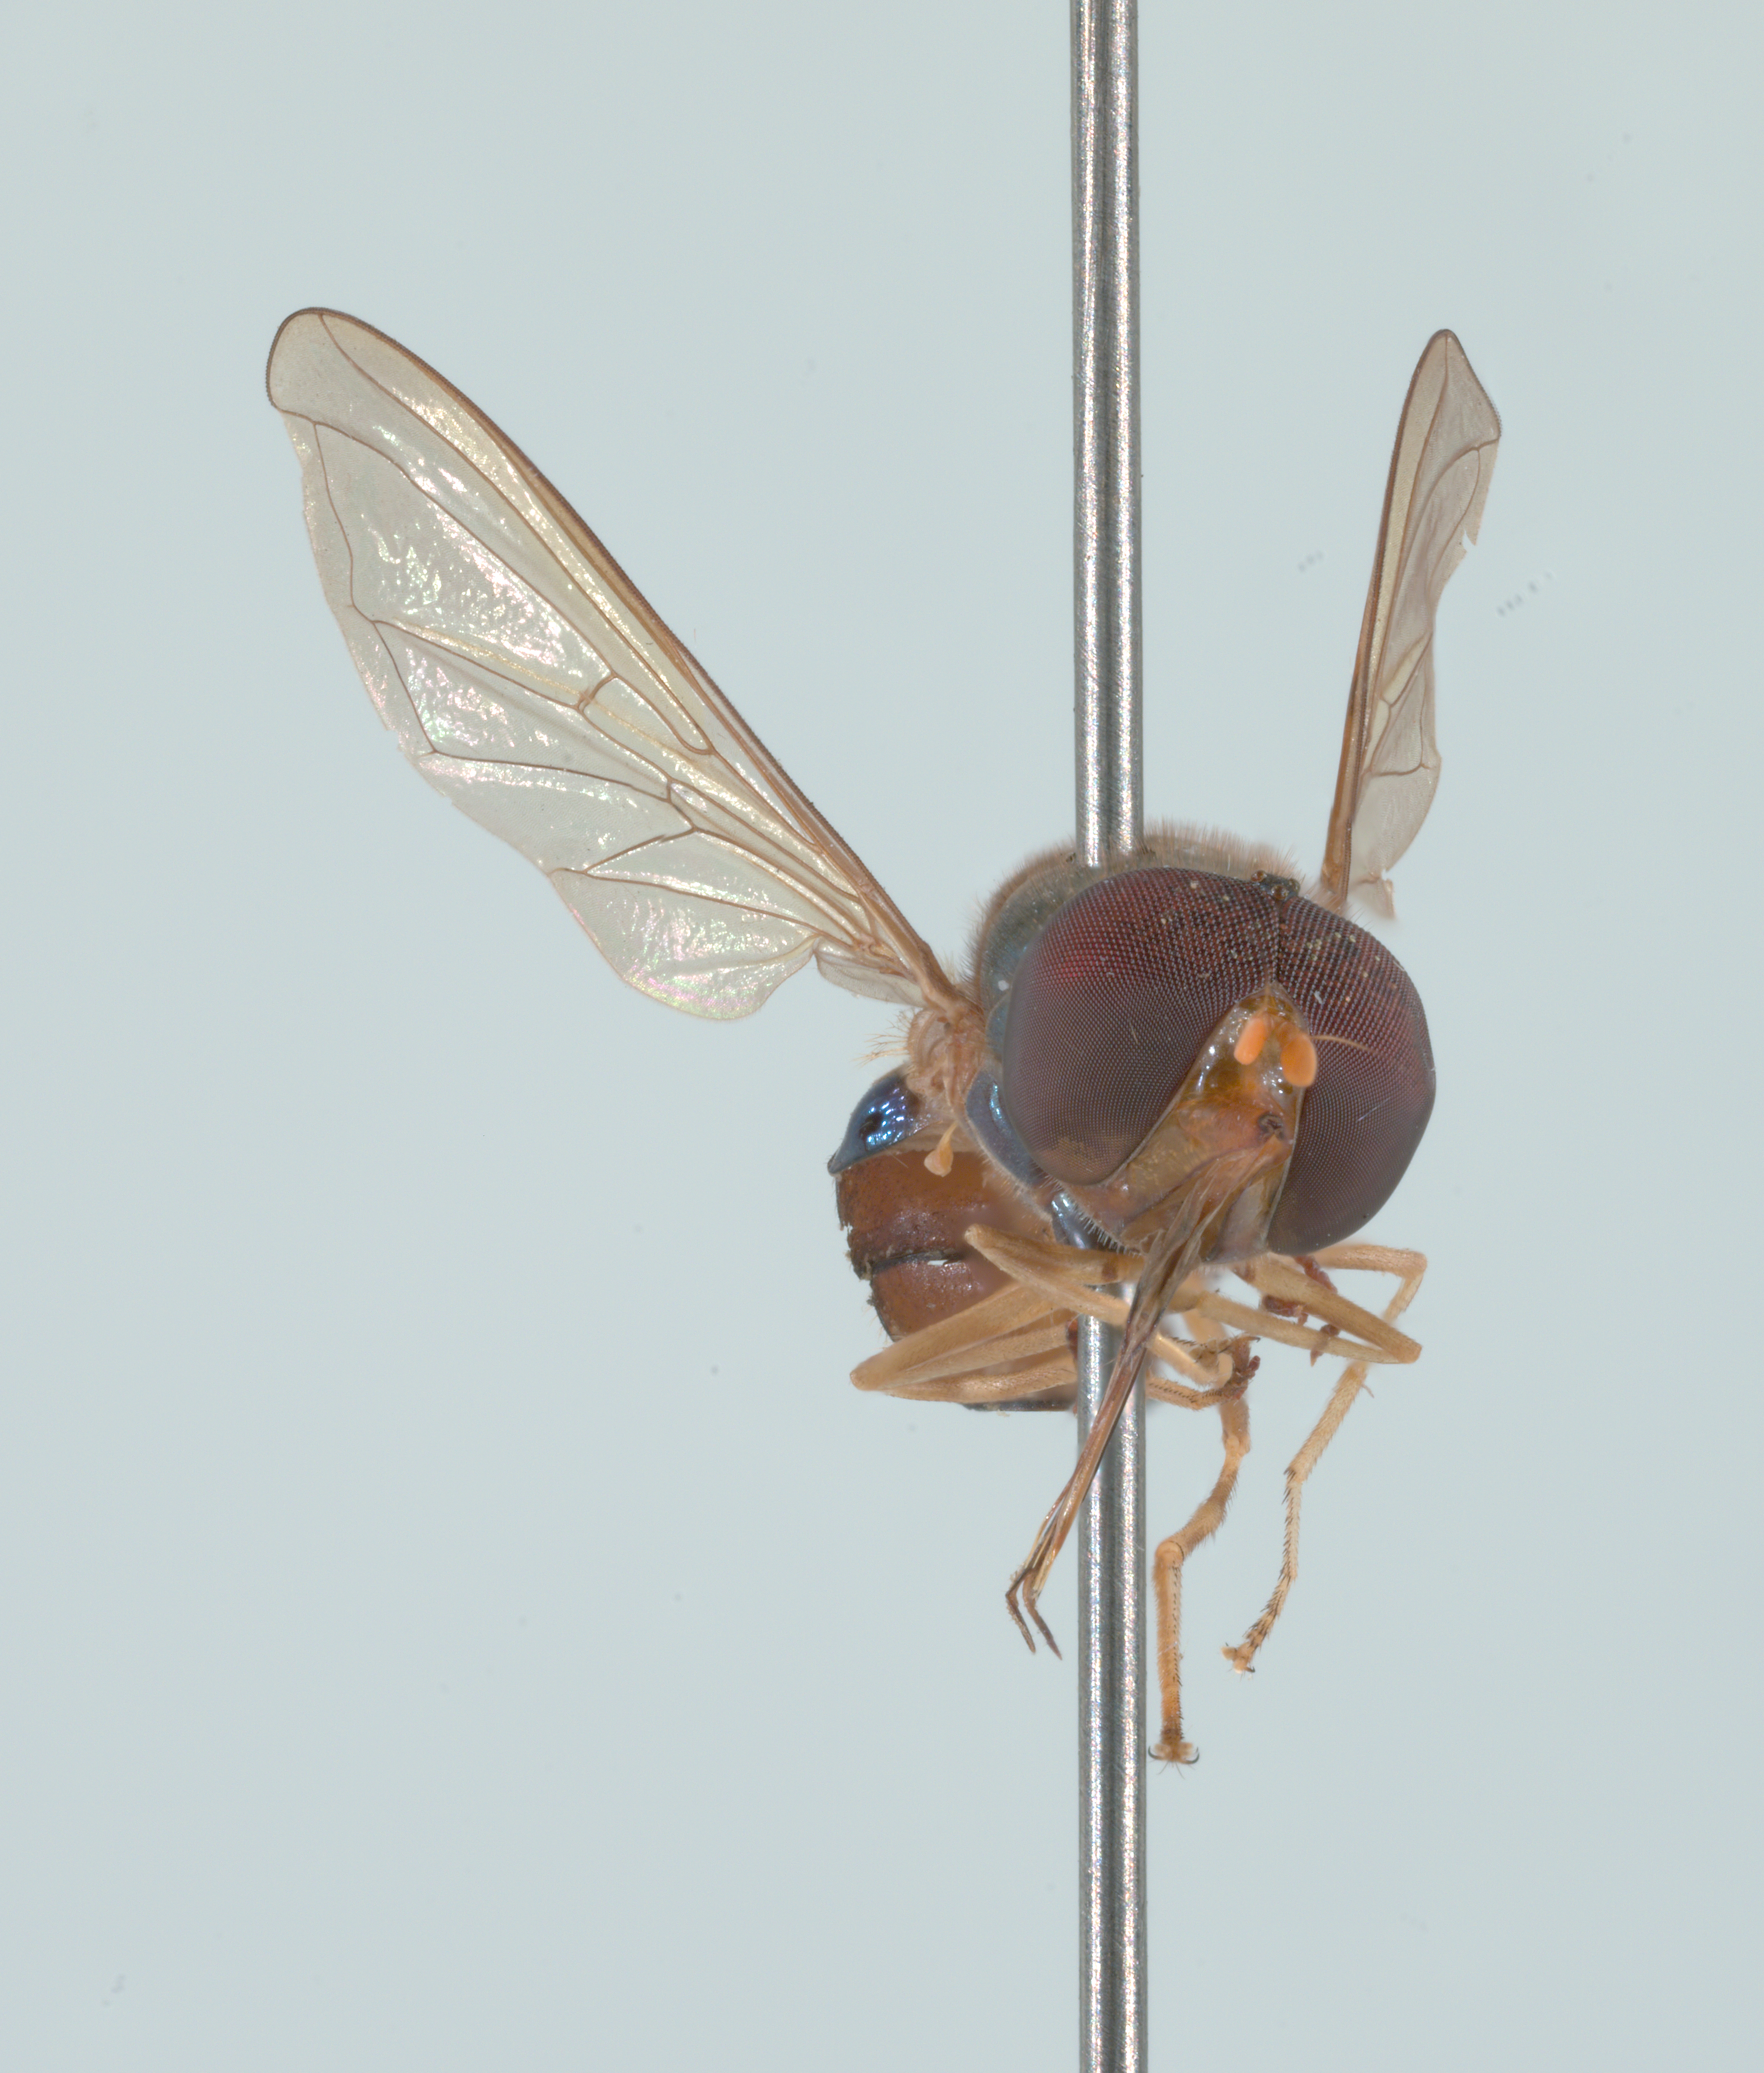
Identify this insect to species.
Rhingia semicaerulea
